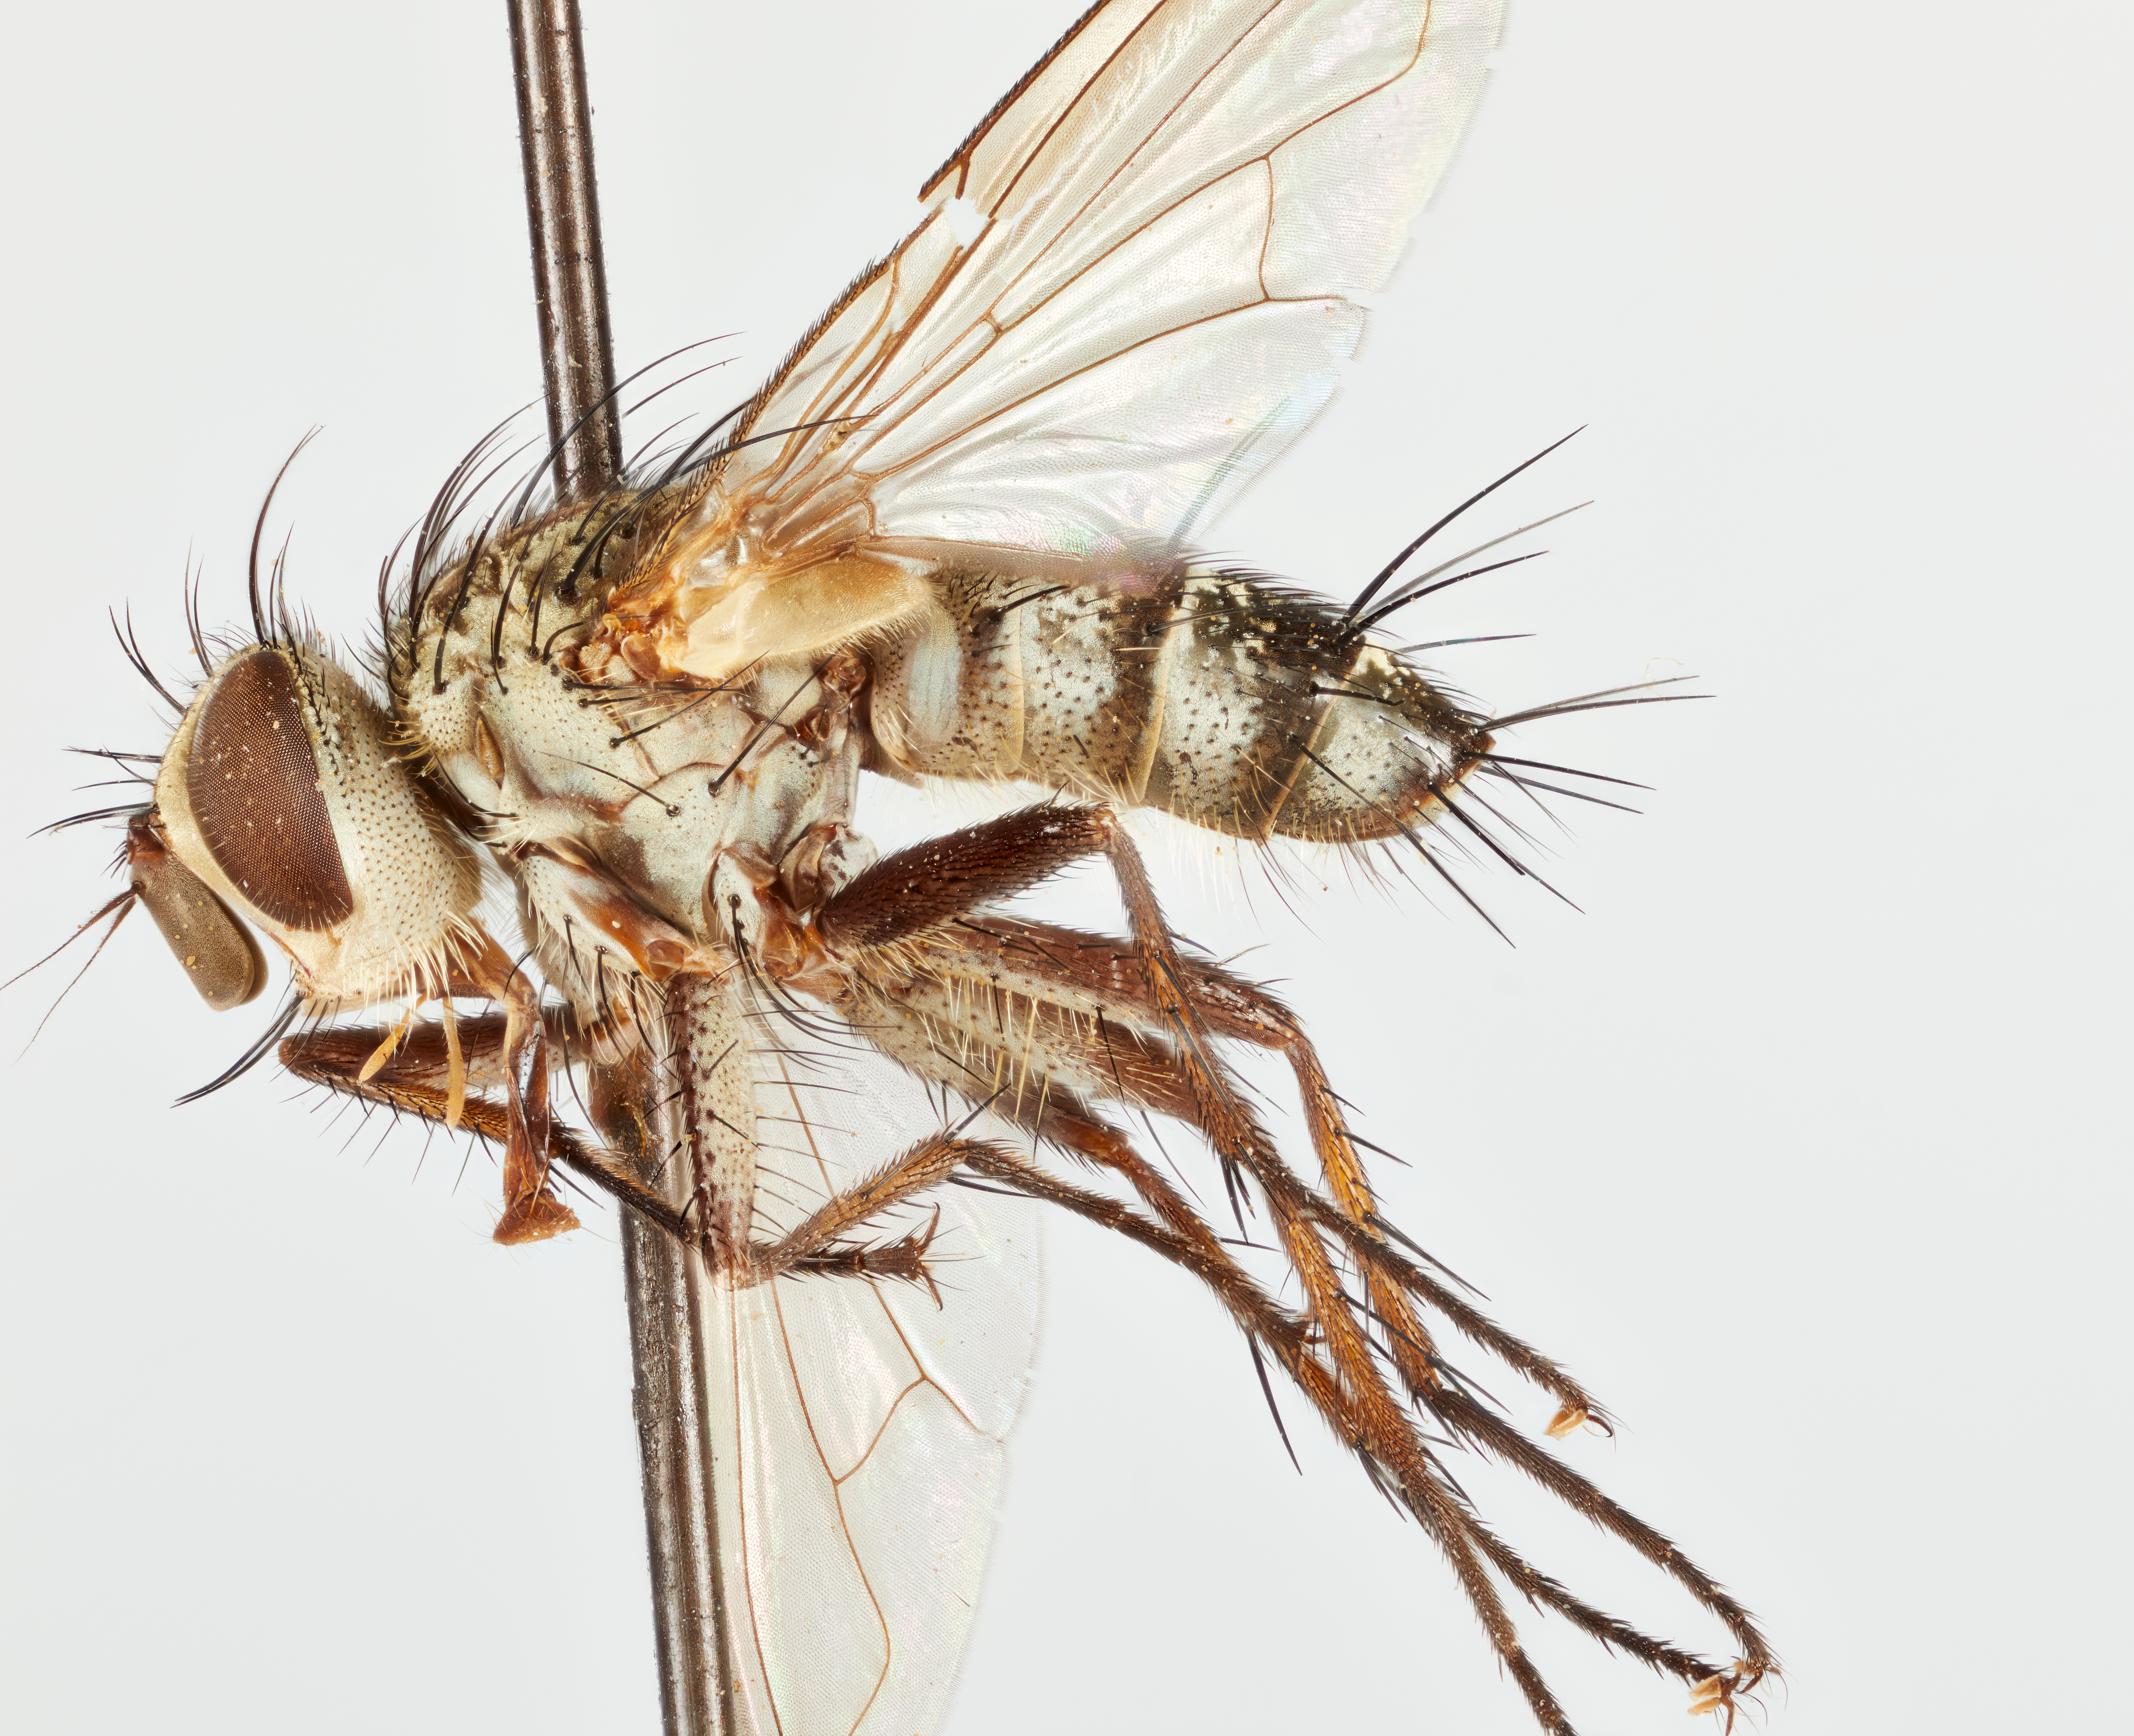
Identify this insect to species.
Trichopyrrhosia uruhuasi
